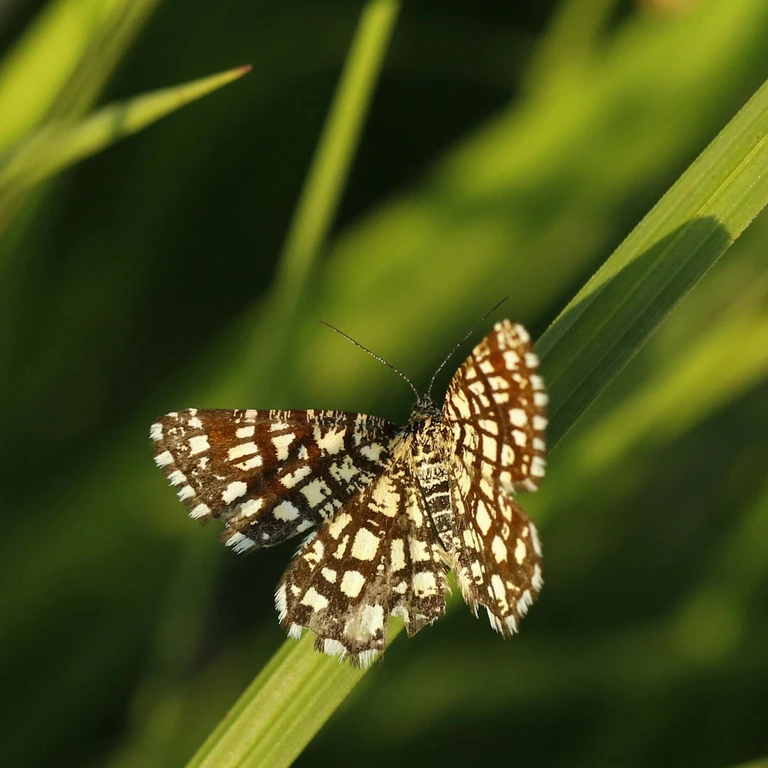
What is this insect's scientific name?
Chiasmia clathrata
